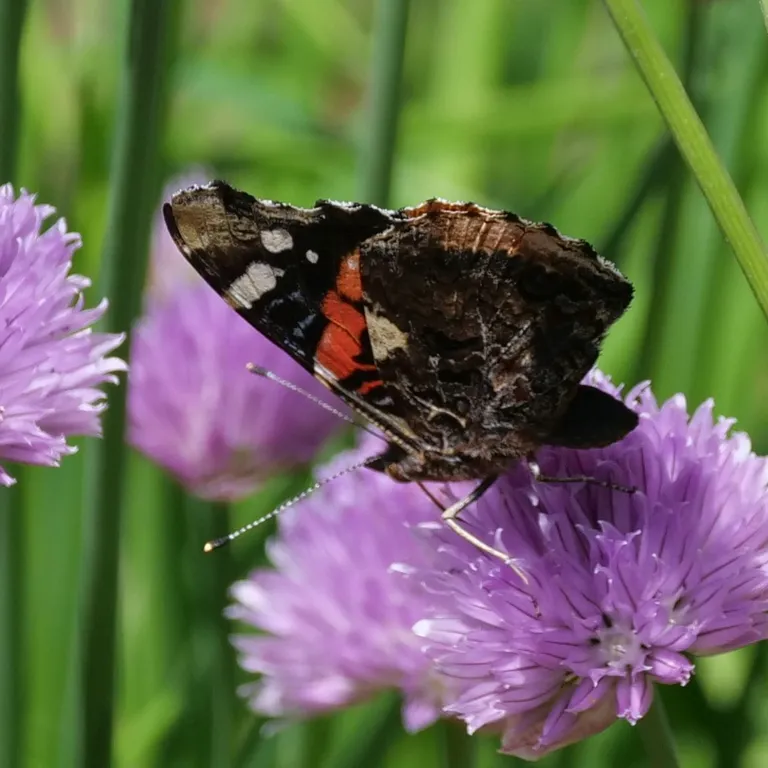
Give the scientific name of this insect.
Vanessa atalanta
